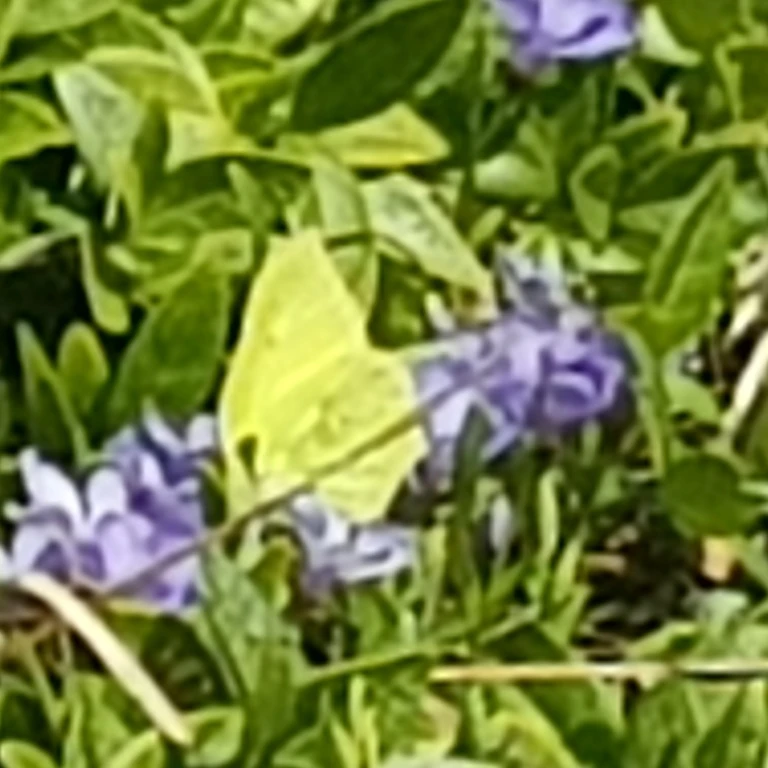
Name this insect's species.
Gonepteryx rhamni
